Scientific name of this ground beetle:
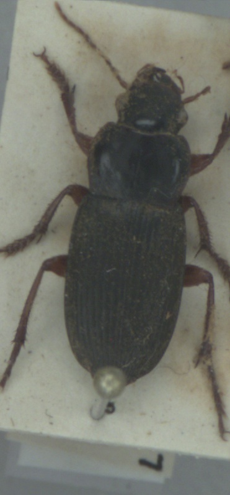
Harpalus rufipes
